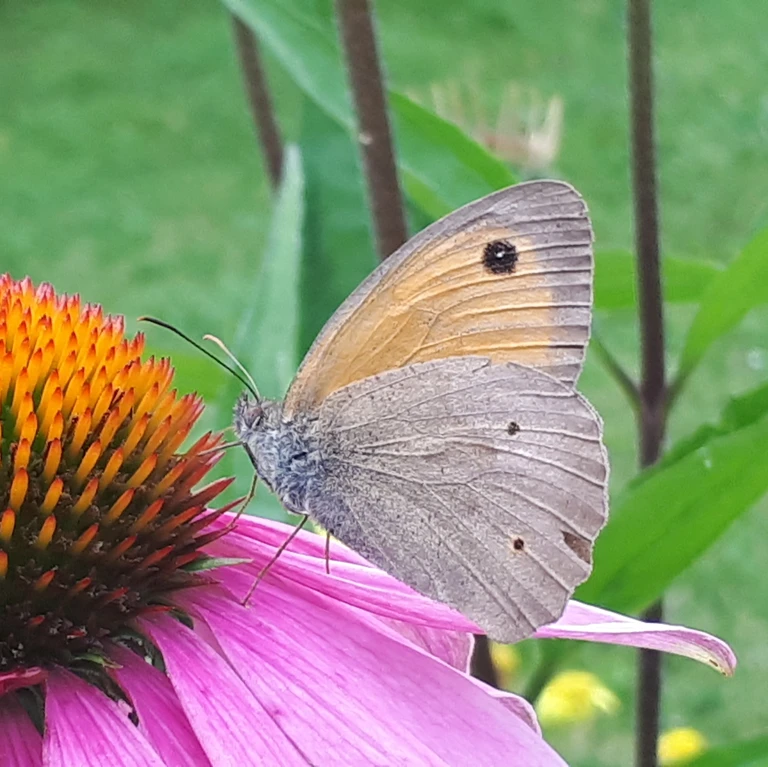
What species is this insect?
Maniola jurtina
